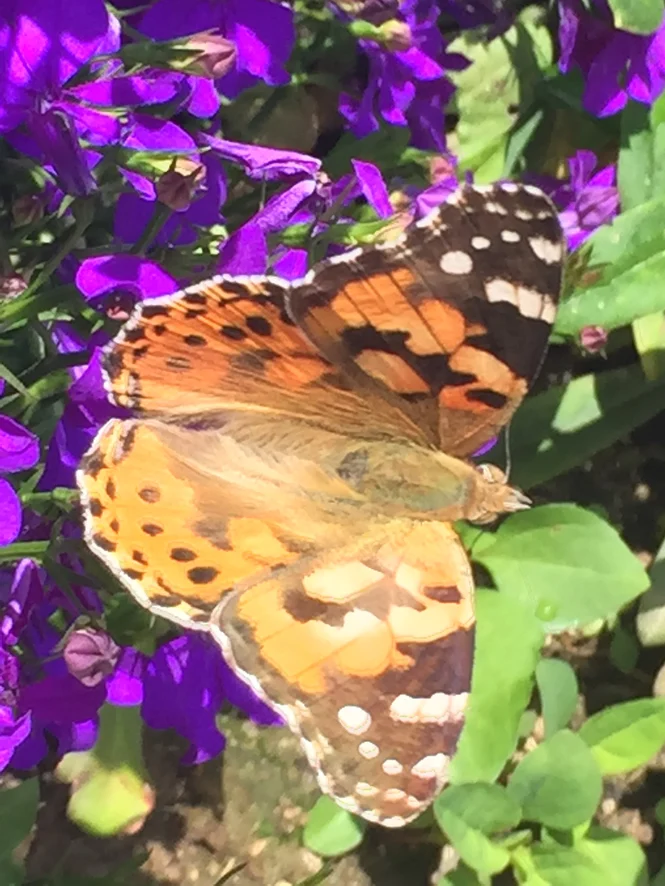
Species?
Vanessa cardui
